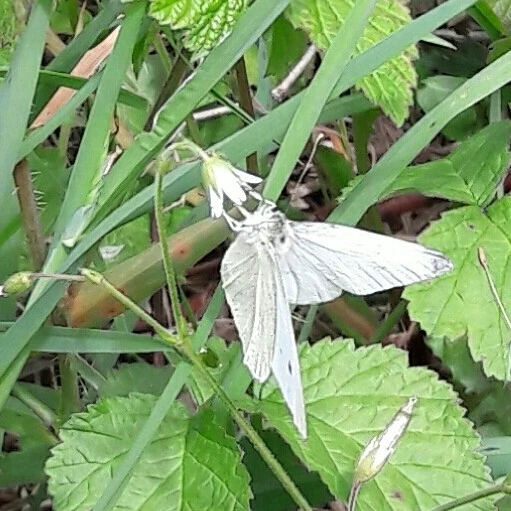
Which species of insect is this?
Pieris rapae
